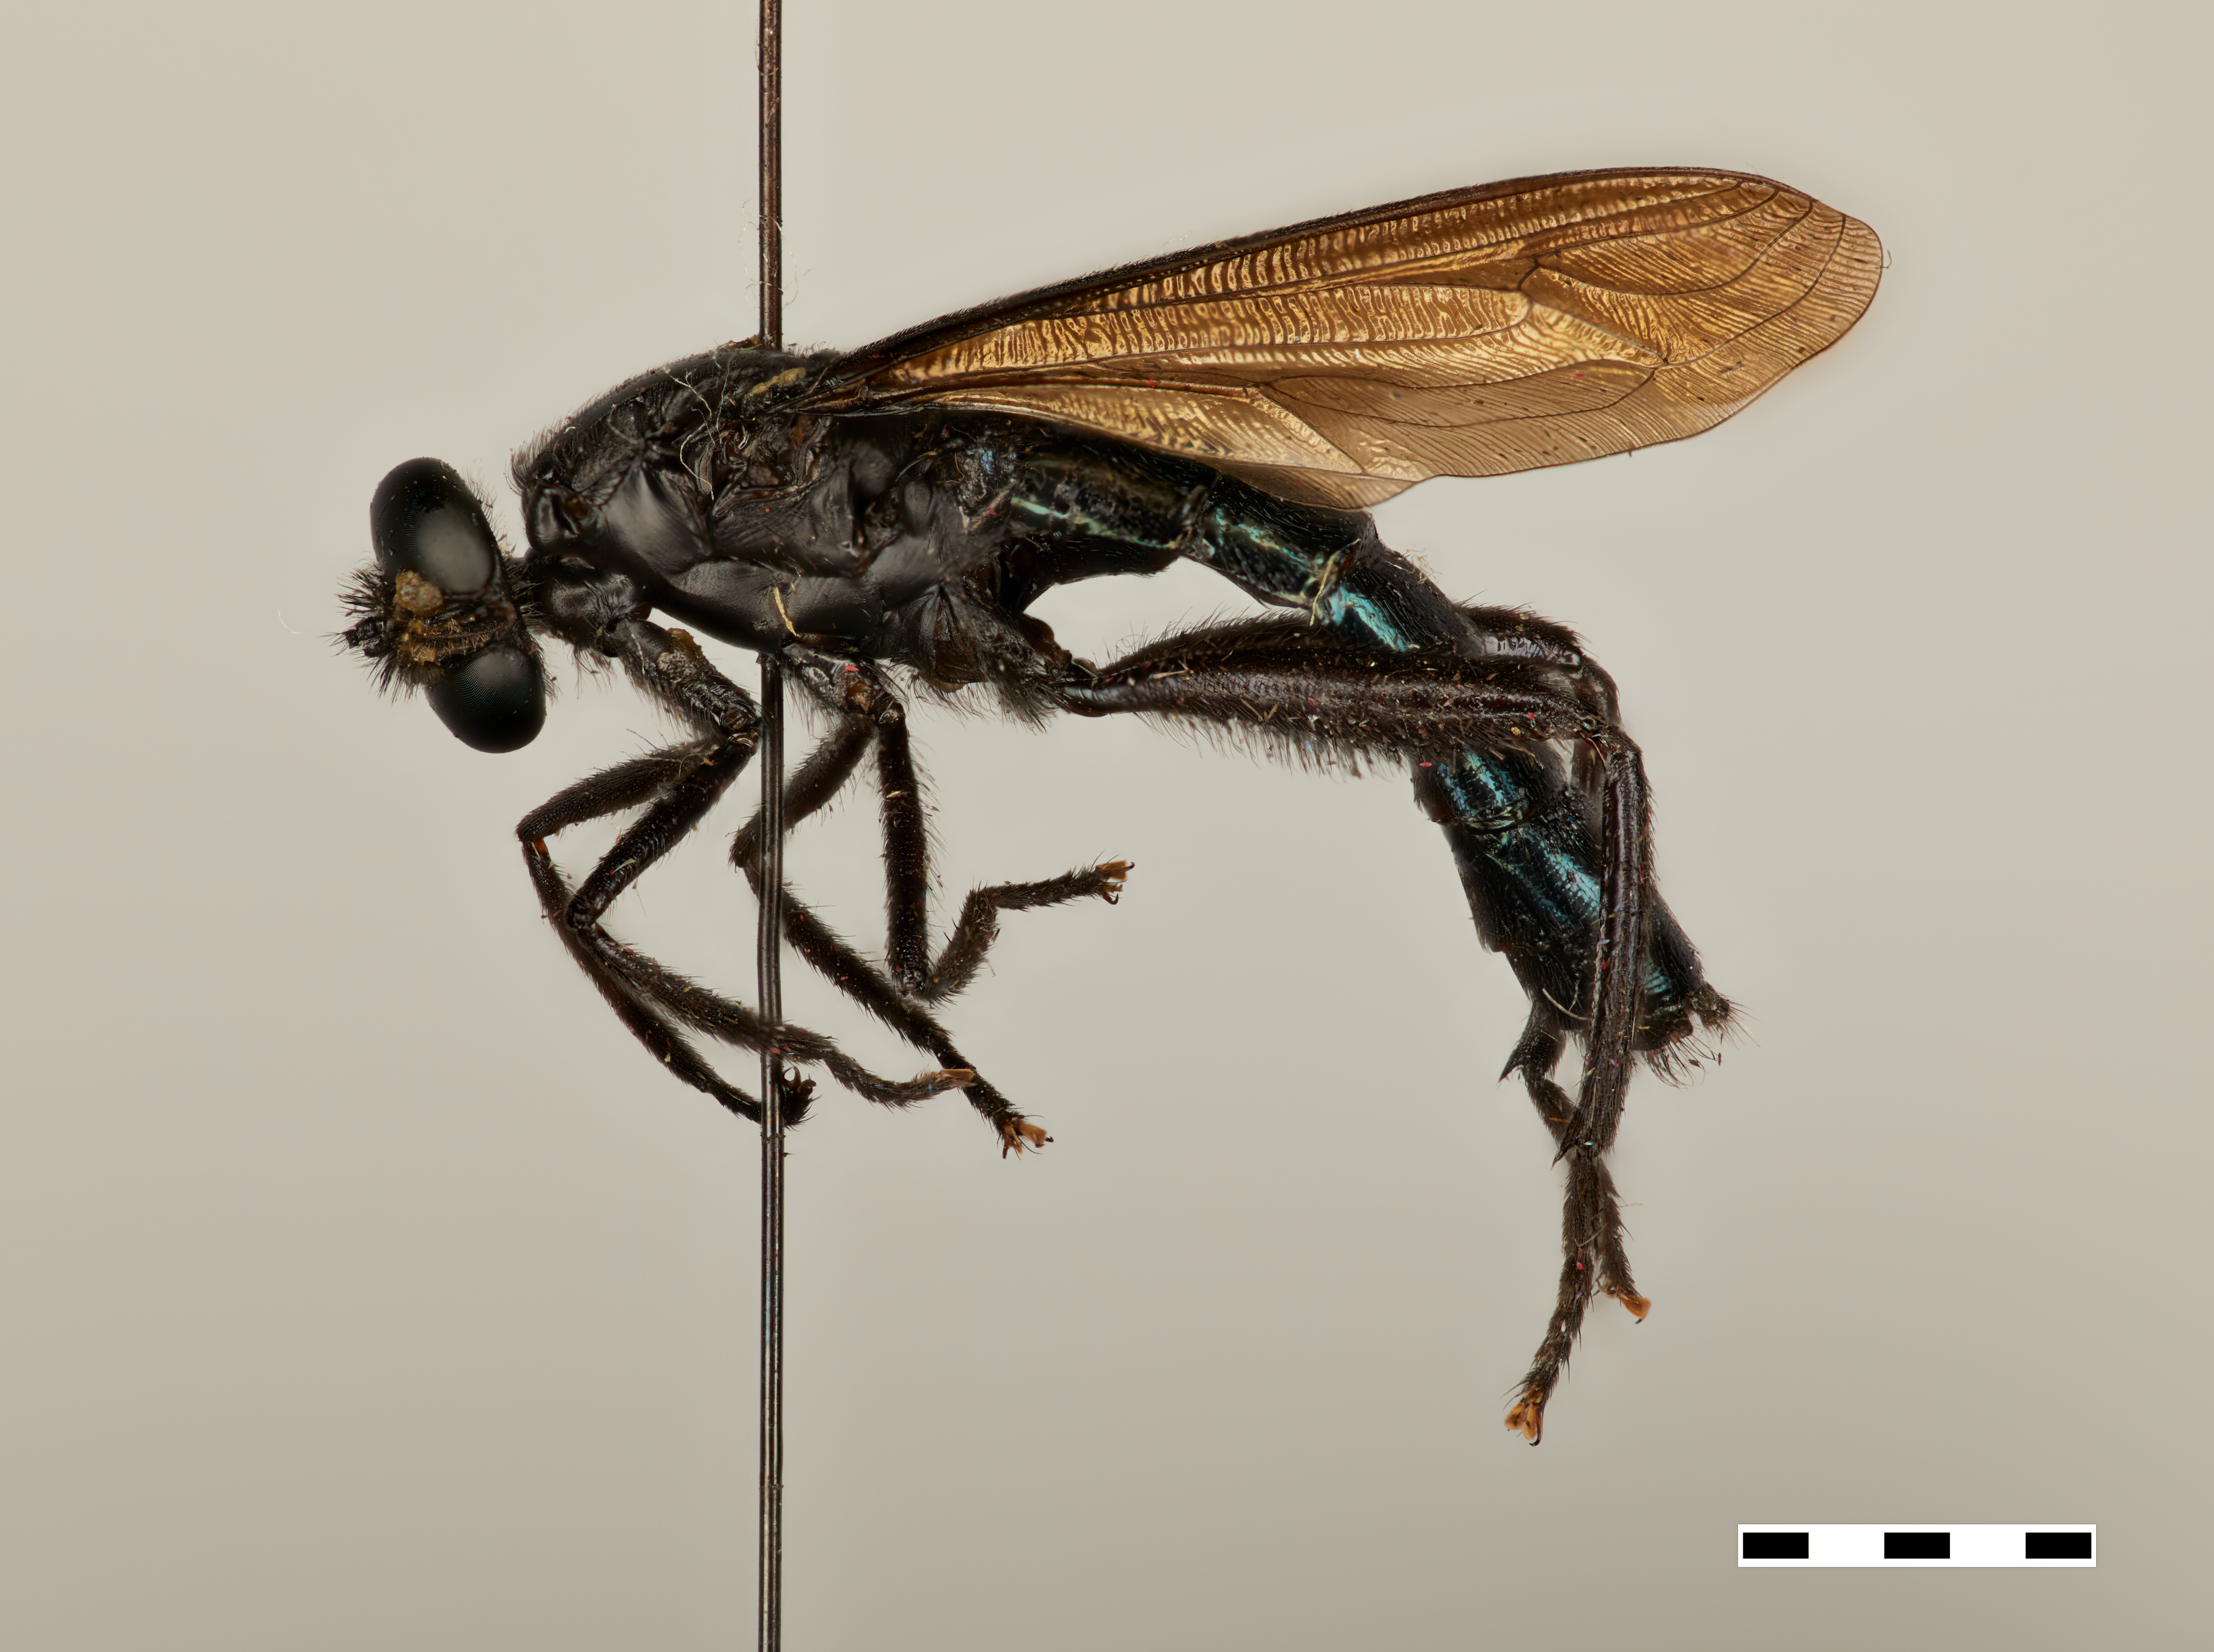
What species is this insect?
Messiasia perpolita
